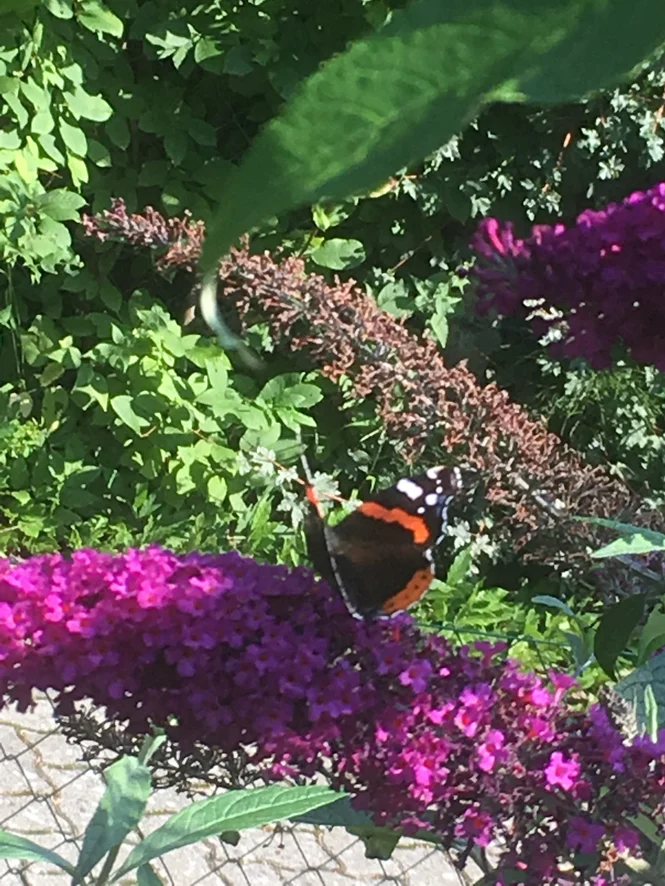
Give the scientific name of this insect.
Vanessa atalanta
